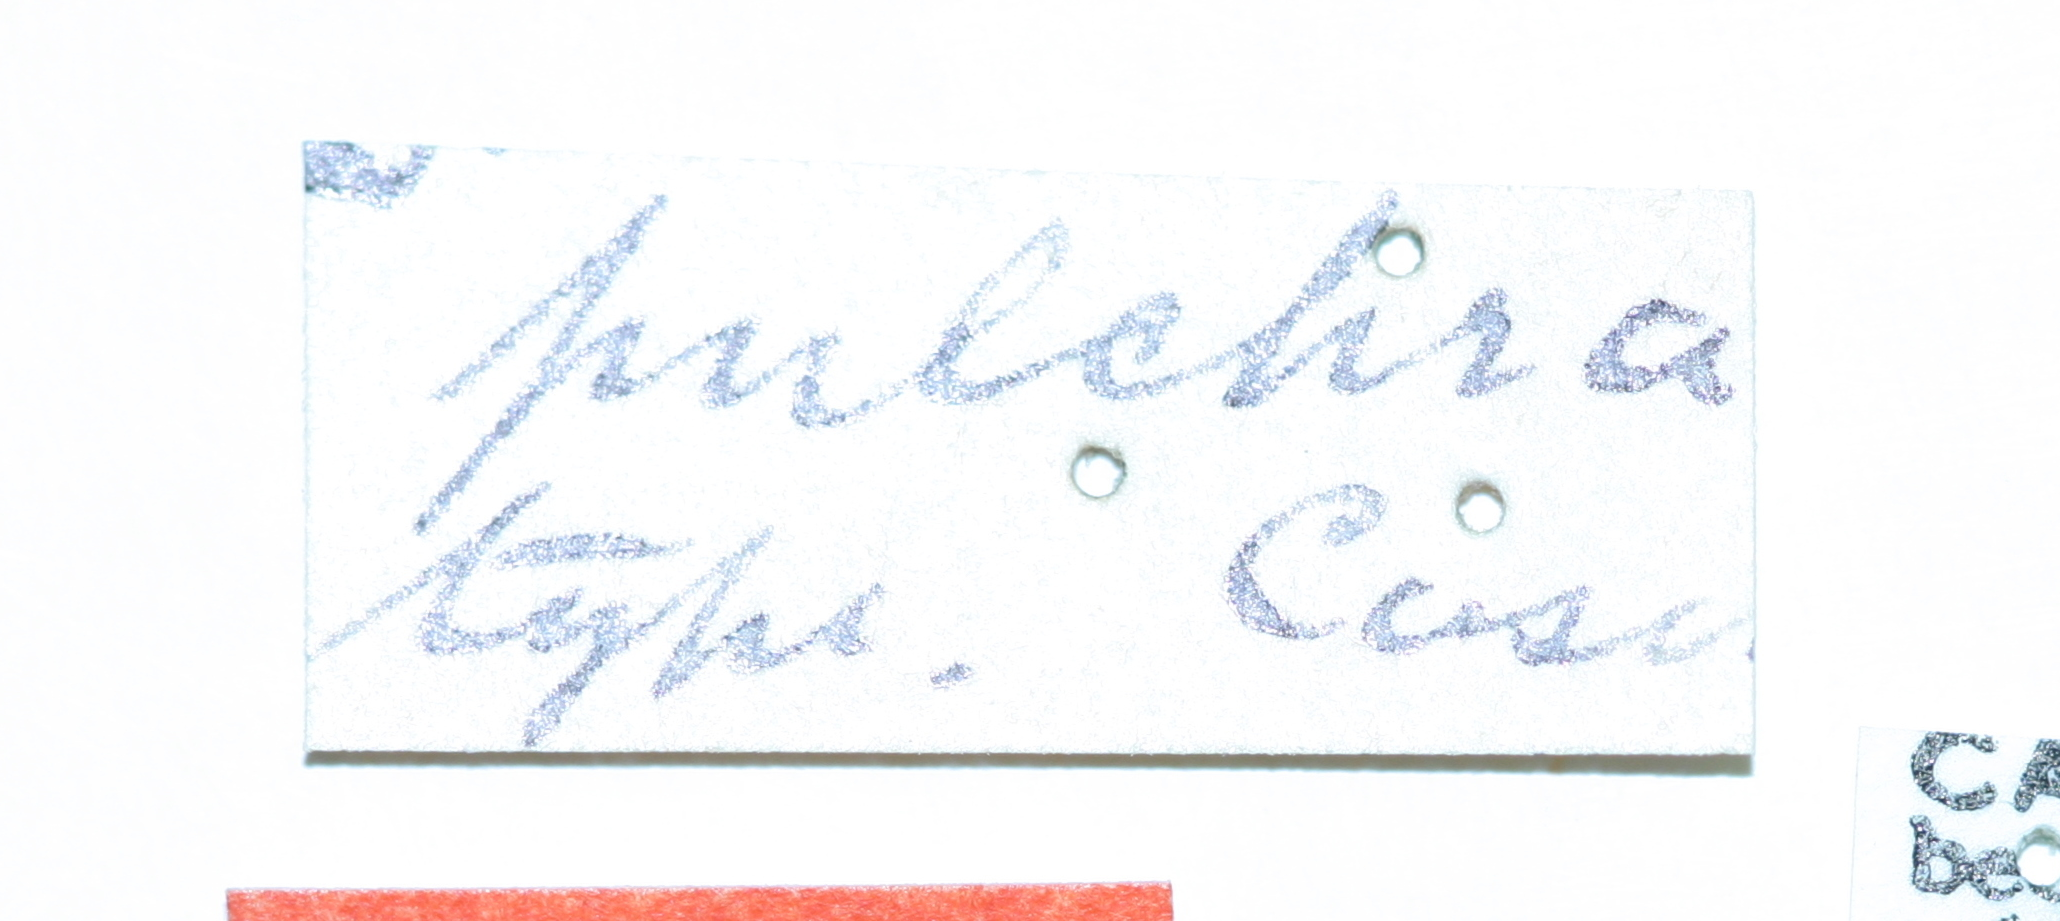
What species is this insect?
Disonycha pulchra
